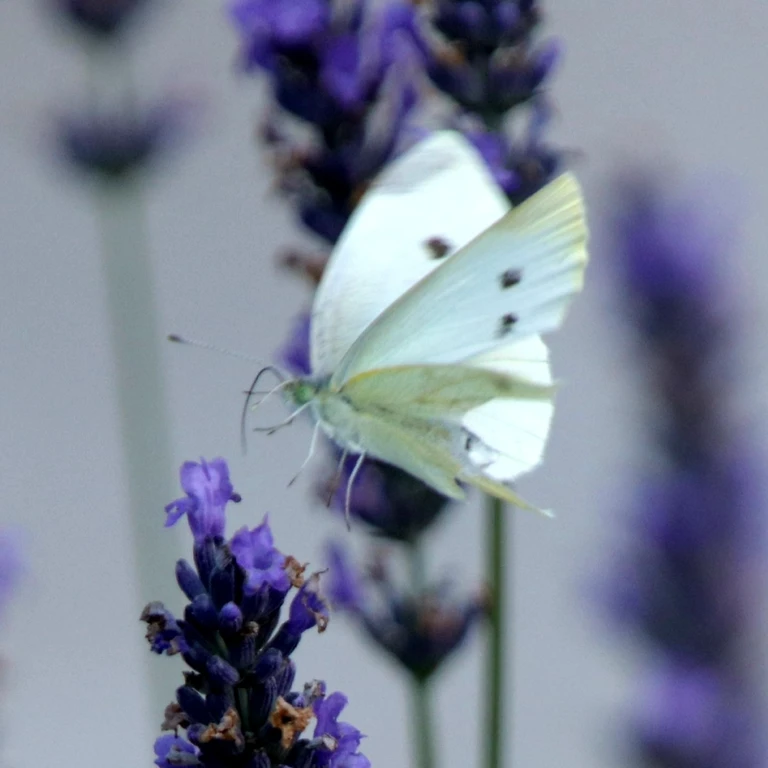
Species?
Pieris rapae
